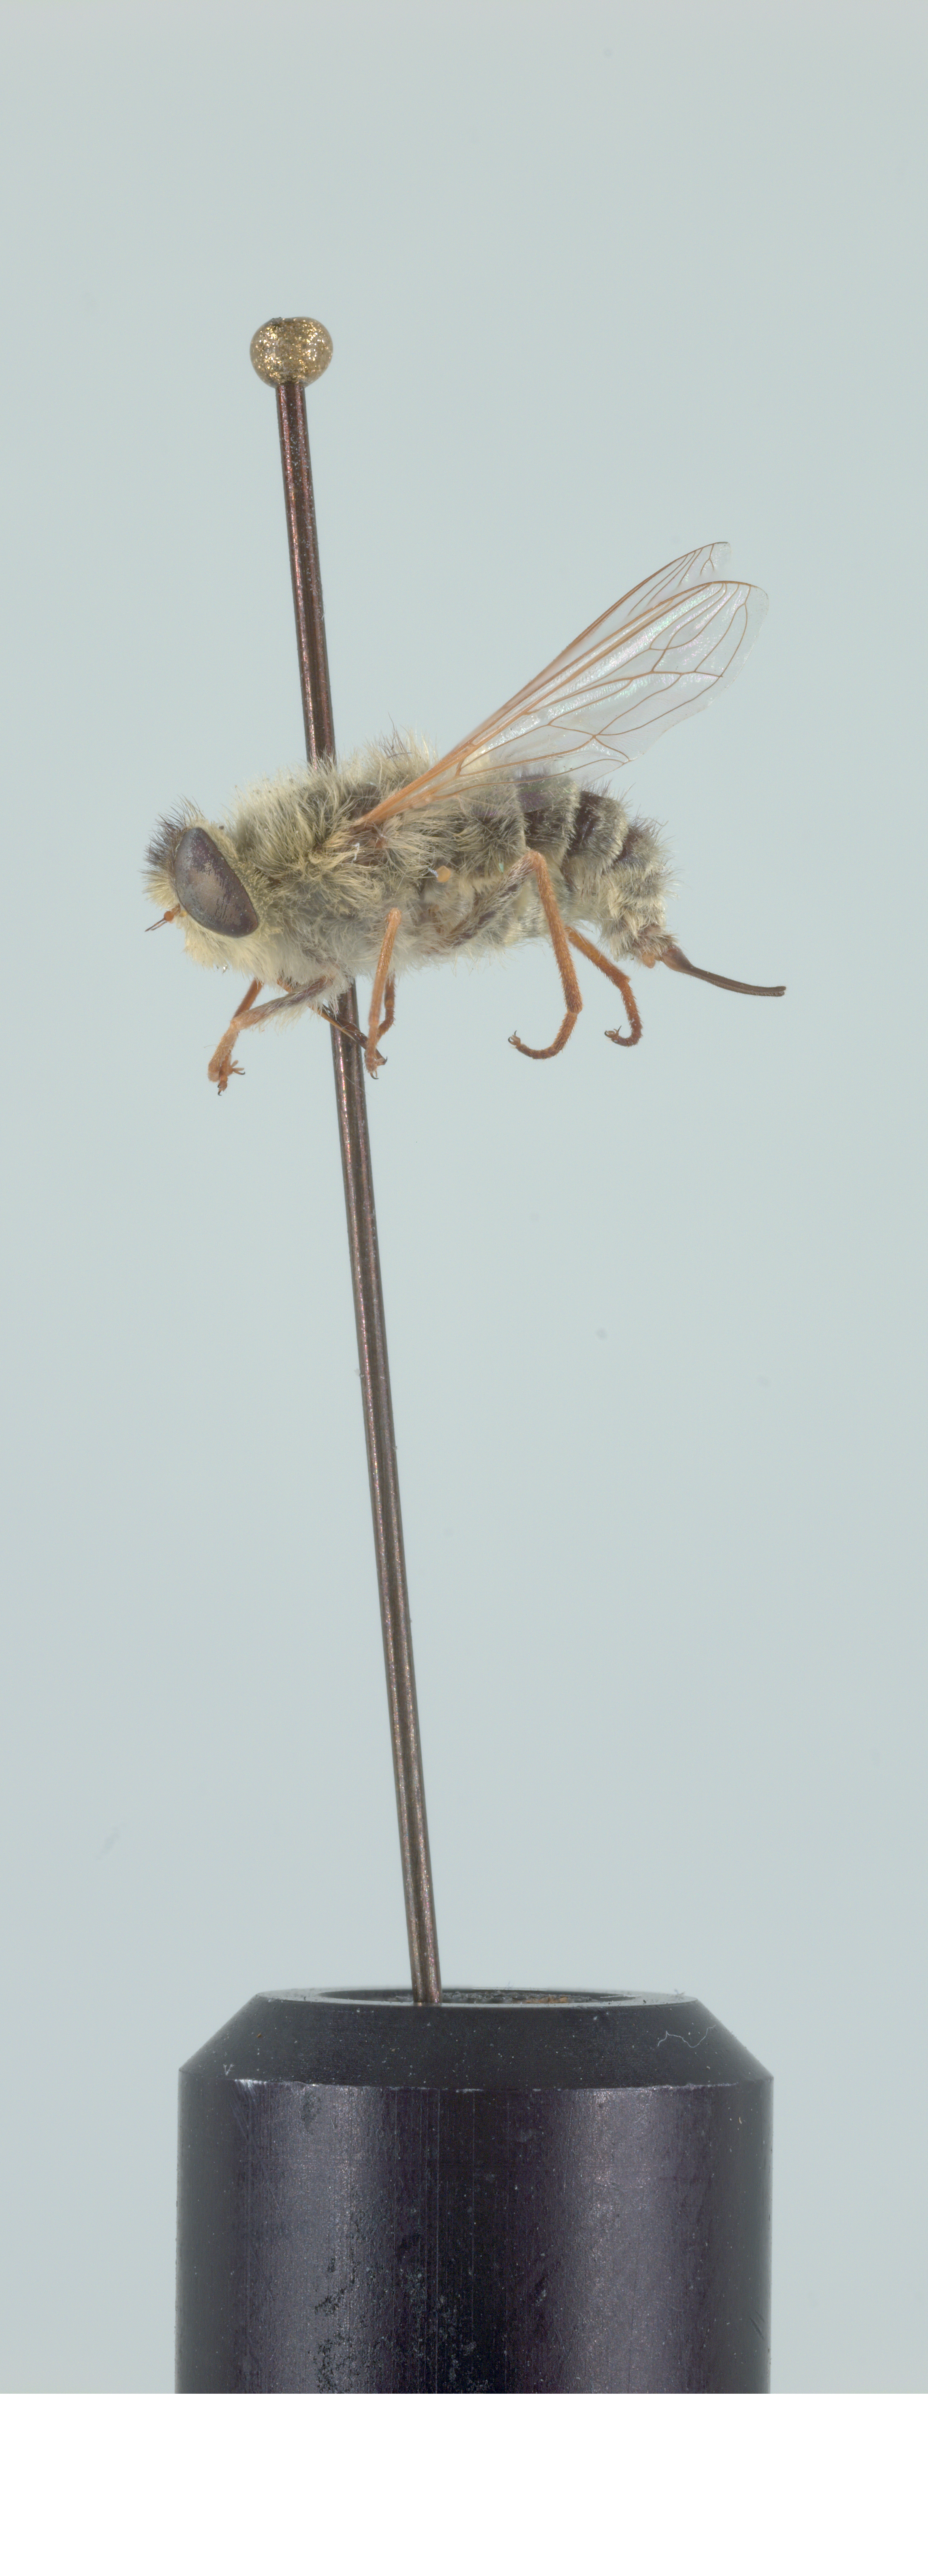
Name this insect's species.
Neorhynchocephalus sackenii
